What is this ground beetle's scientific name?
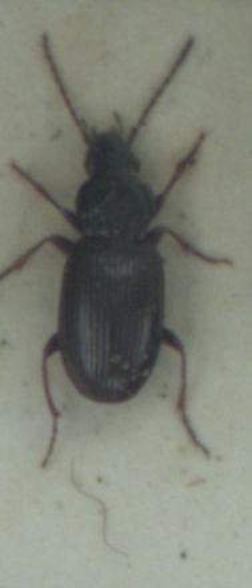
Pterostichus strenuus
